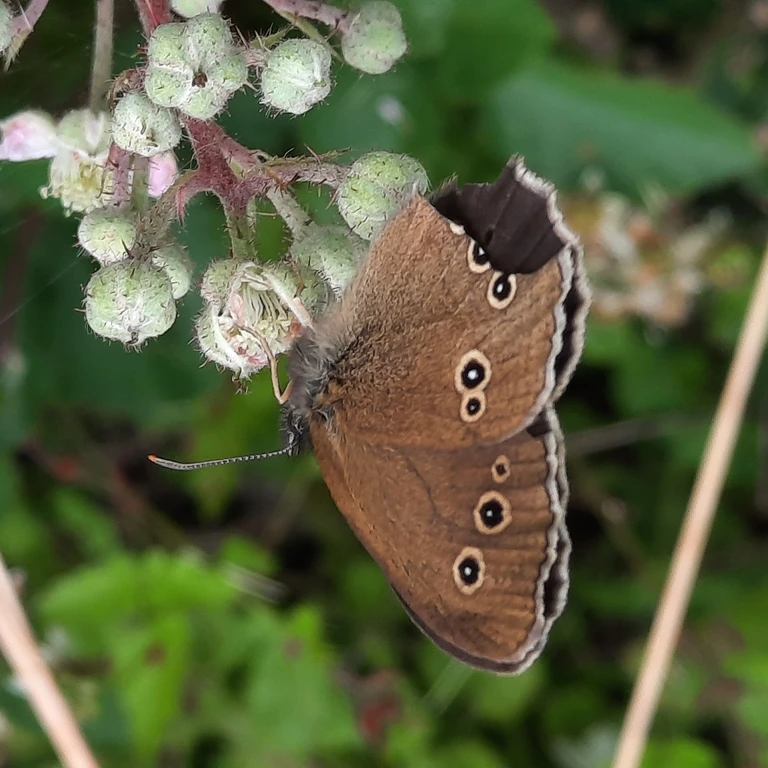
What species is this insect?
Aphantopus hyperantus
